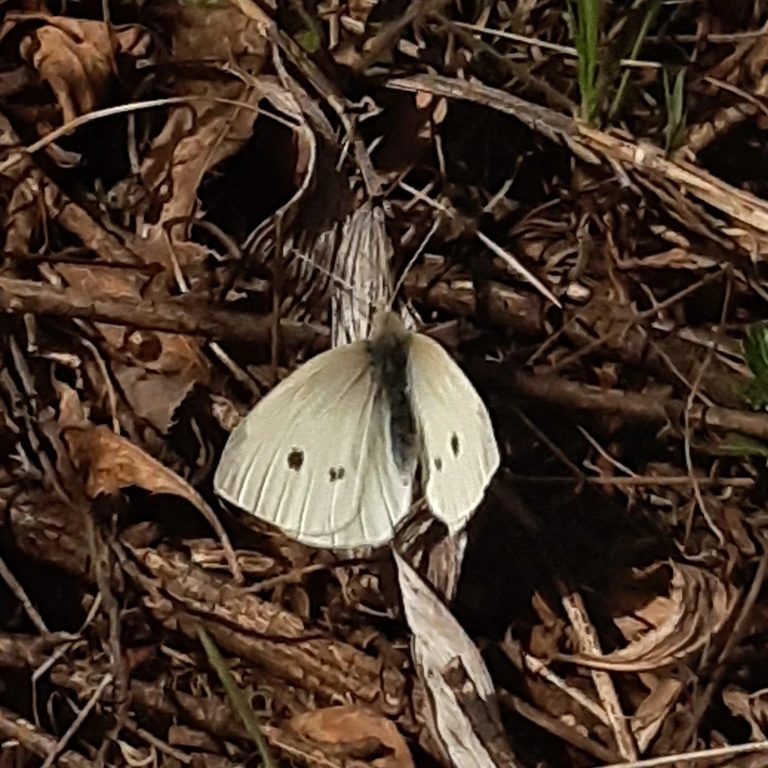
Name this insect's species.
Pieris rapae
